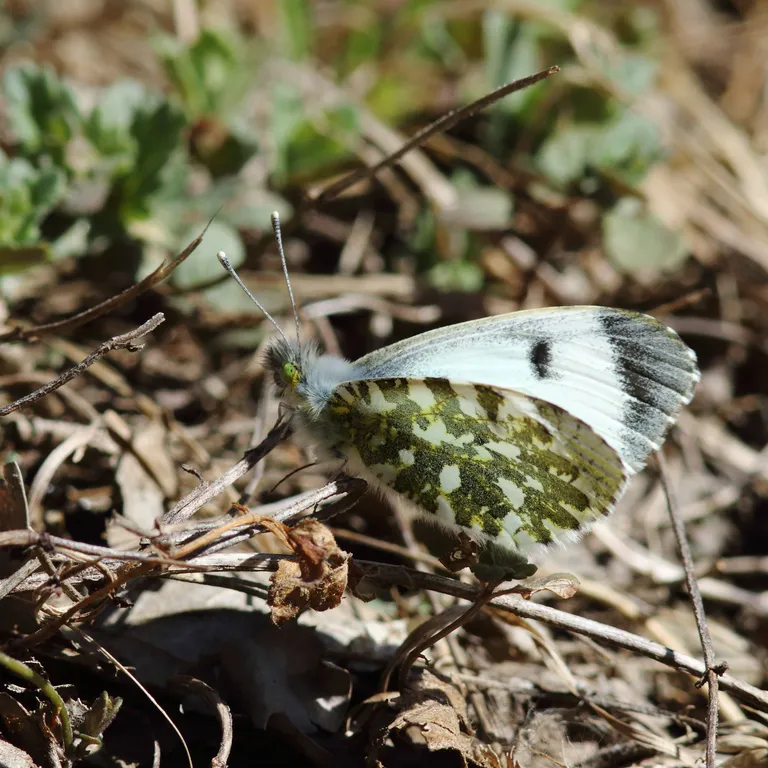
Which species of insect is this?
Anthocharis cardamines
